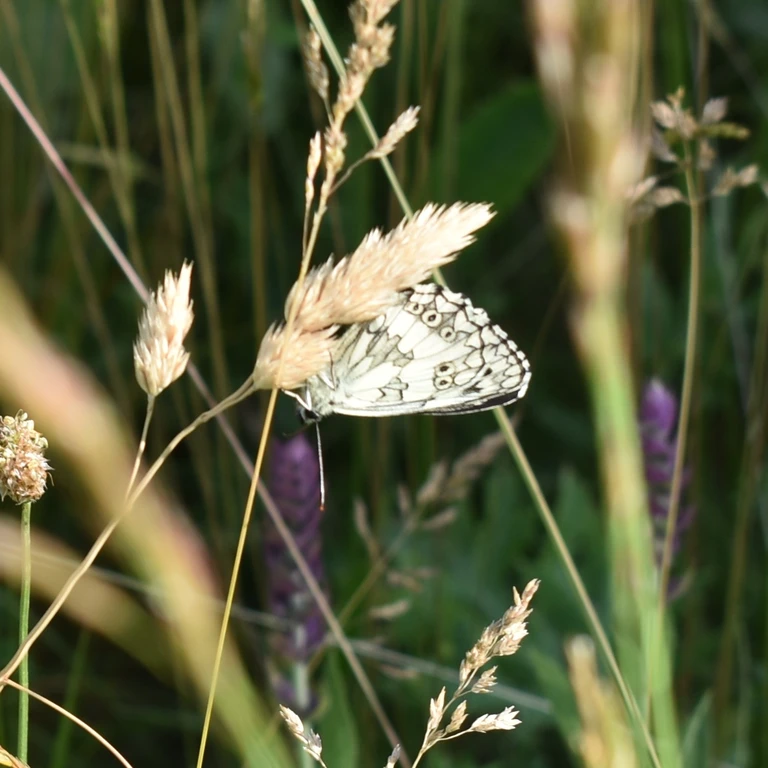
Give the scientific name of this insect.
Melanargia galathea
